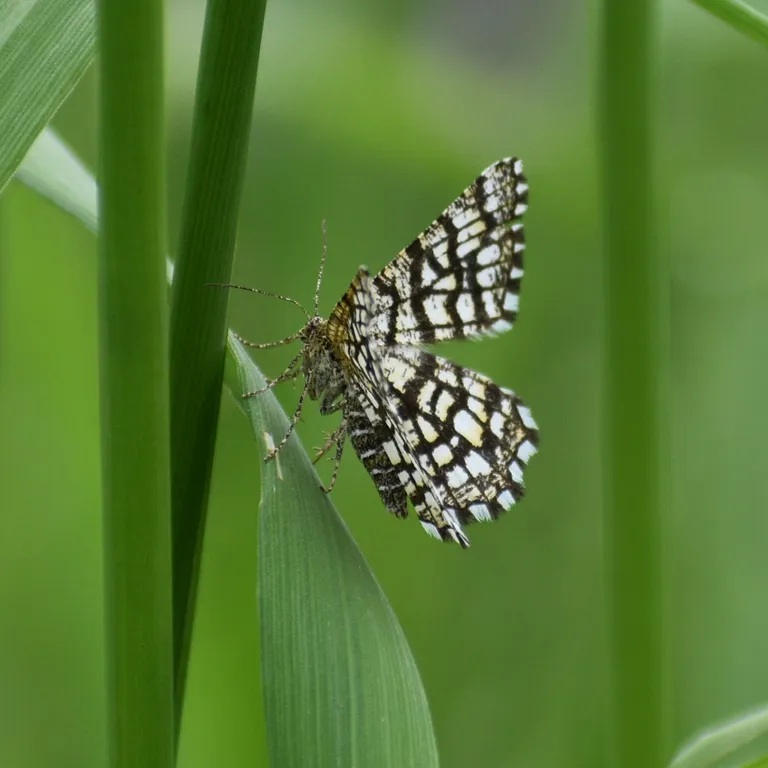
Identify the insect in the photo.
Chiasmia clathrata
